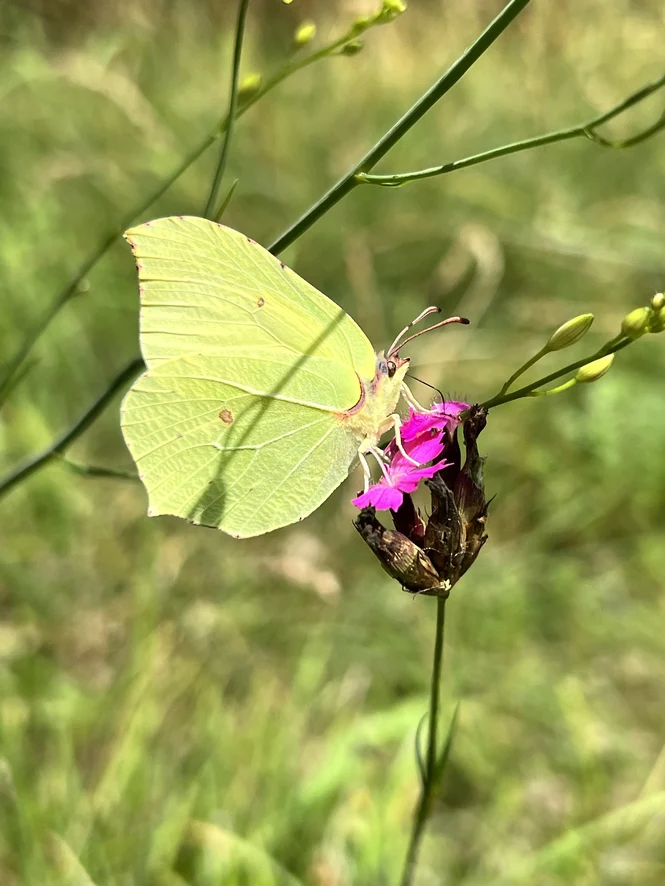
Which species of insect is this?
Gonepteryx rhamni
